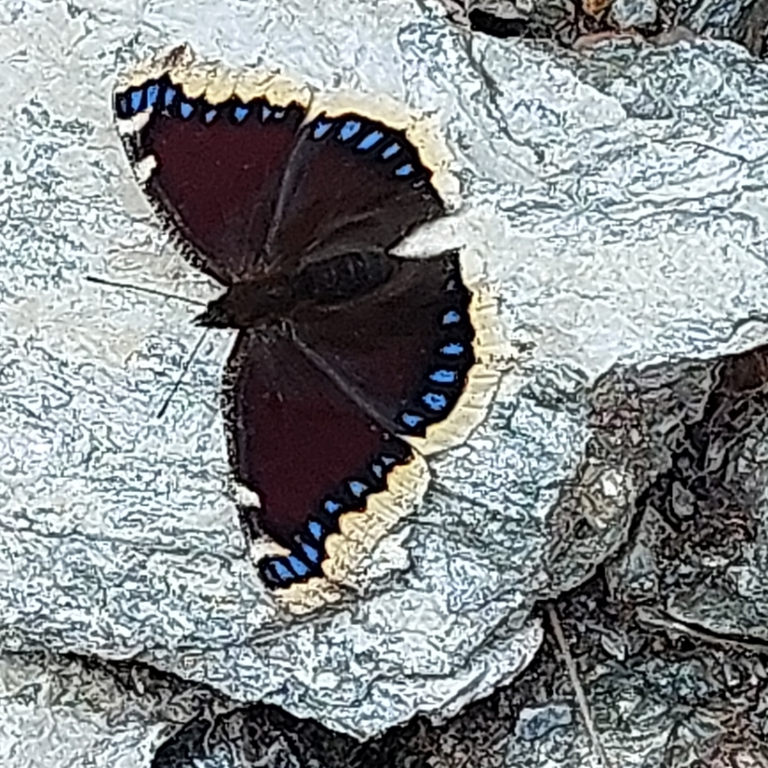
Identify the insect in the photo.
Nymphalis antiopa
